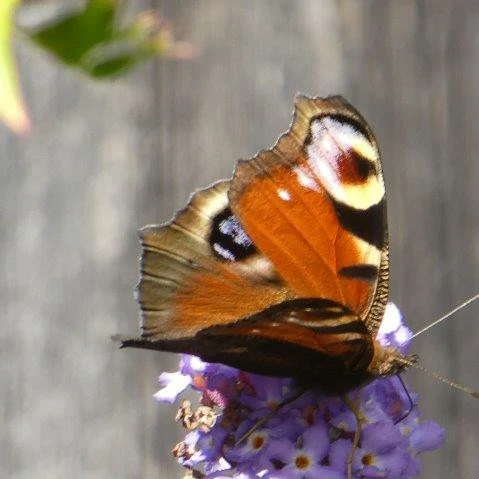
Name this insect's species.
Aglais io
